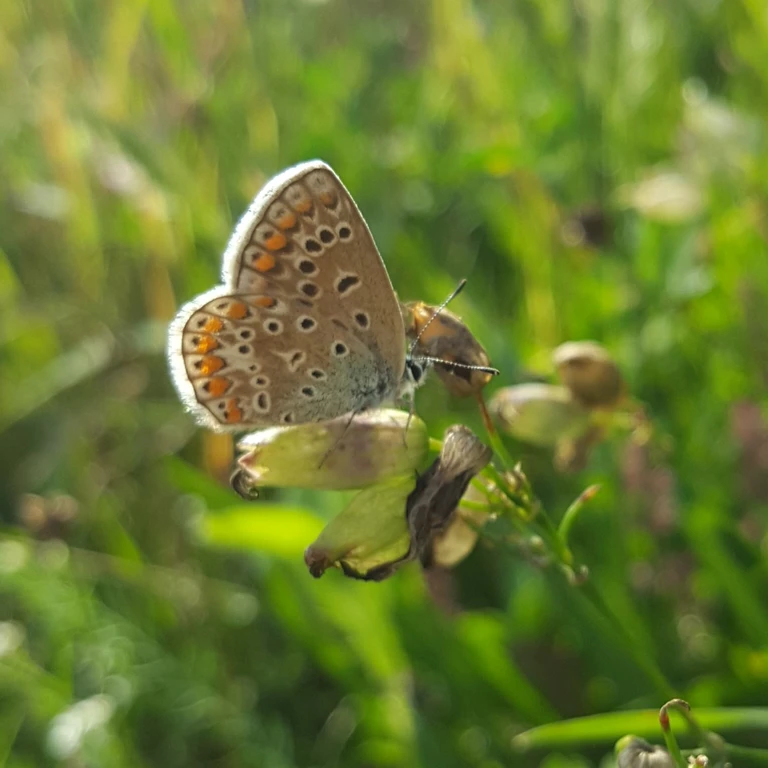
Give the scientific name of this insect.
Polyommatus icarus
